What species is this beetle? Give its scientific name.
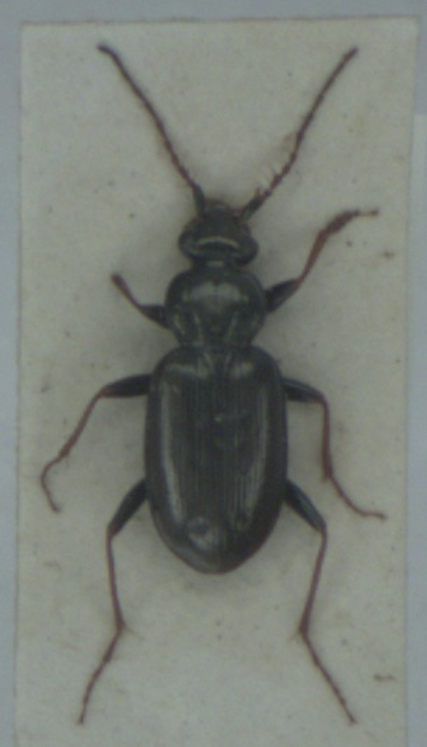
Loricera pilicornis
